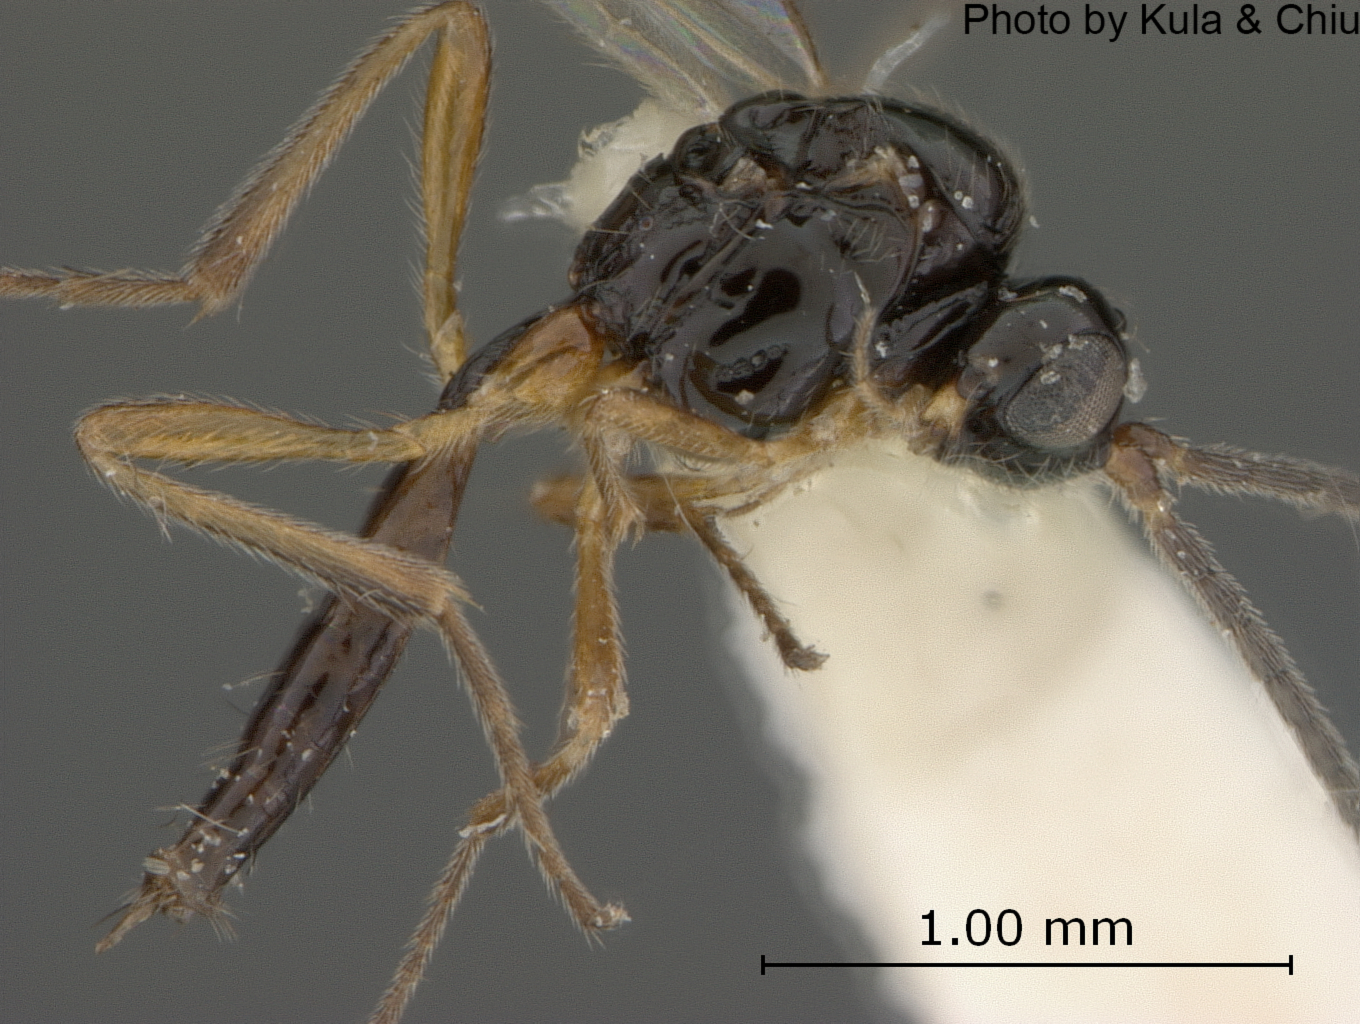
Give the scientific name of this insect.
Aspilota alexanderi
